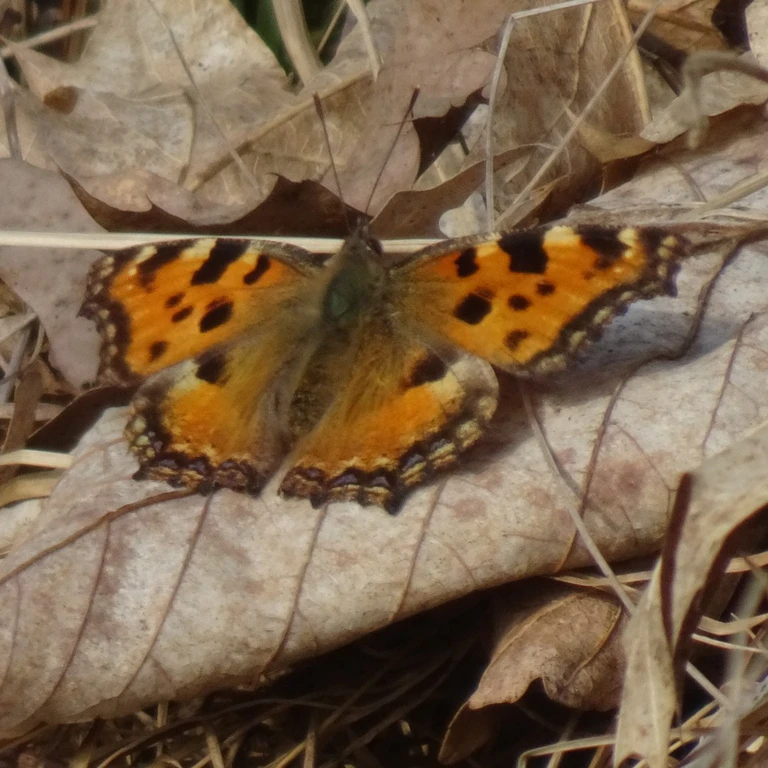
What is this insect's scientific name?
Nymphalis polychloros
